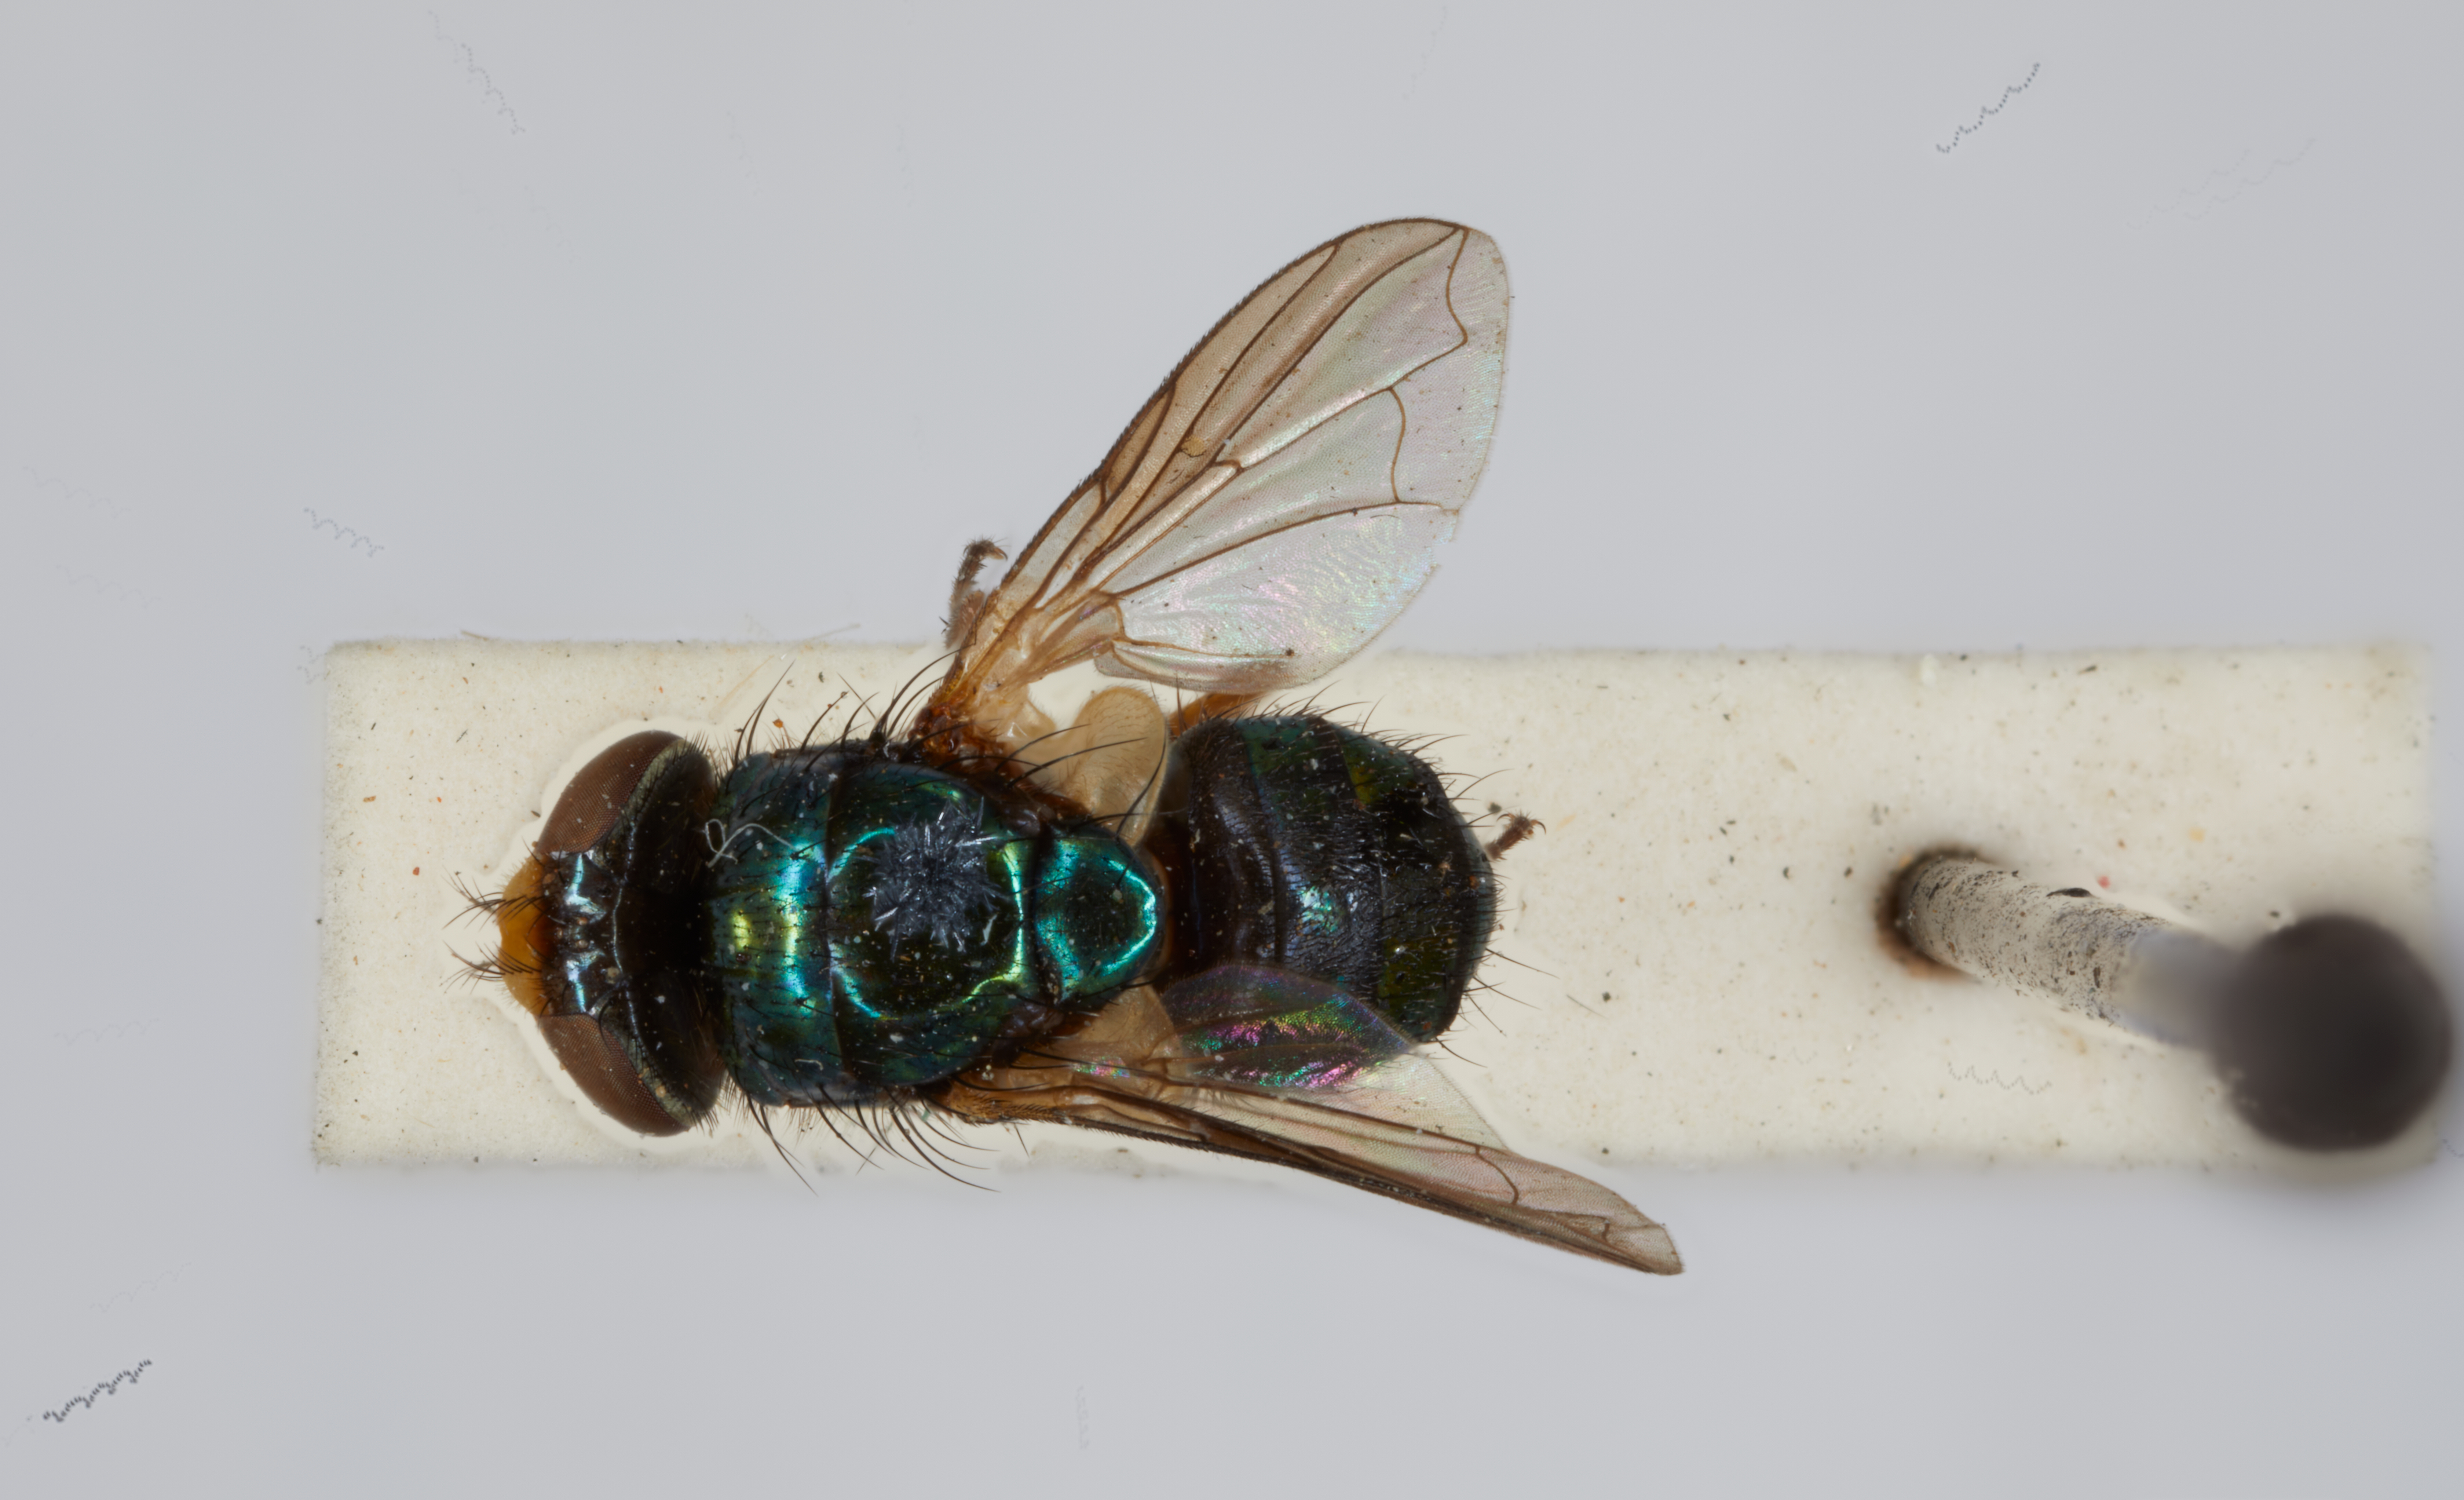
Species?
Microcalliphora flavifrons
